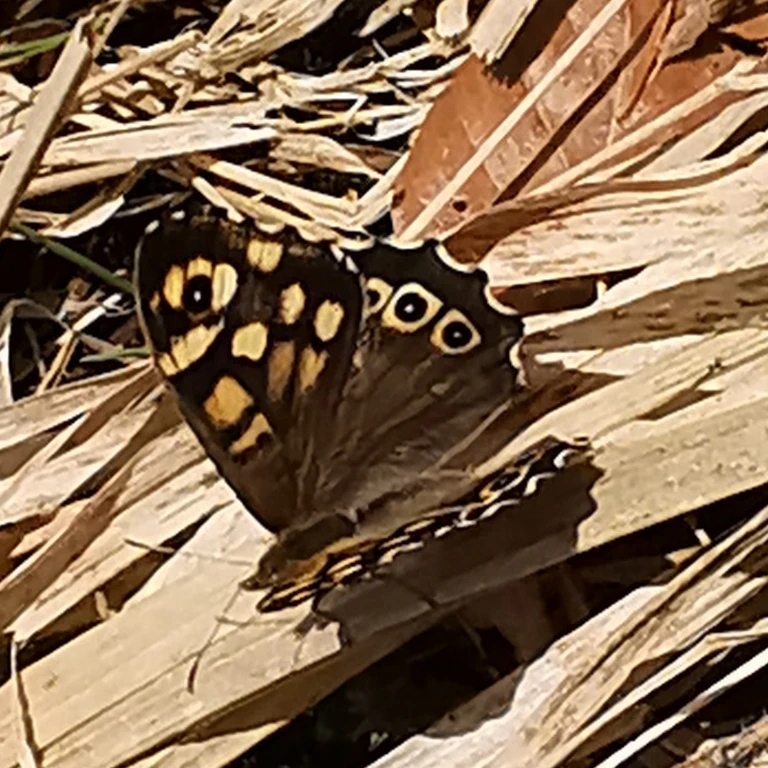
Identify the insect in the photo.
Pararge aegeria
